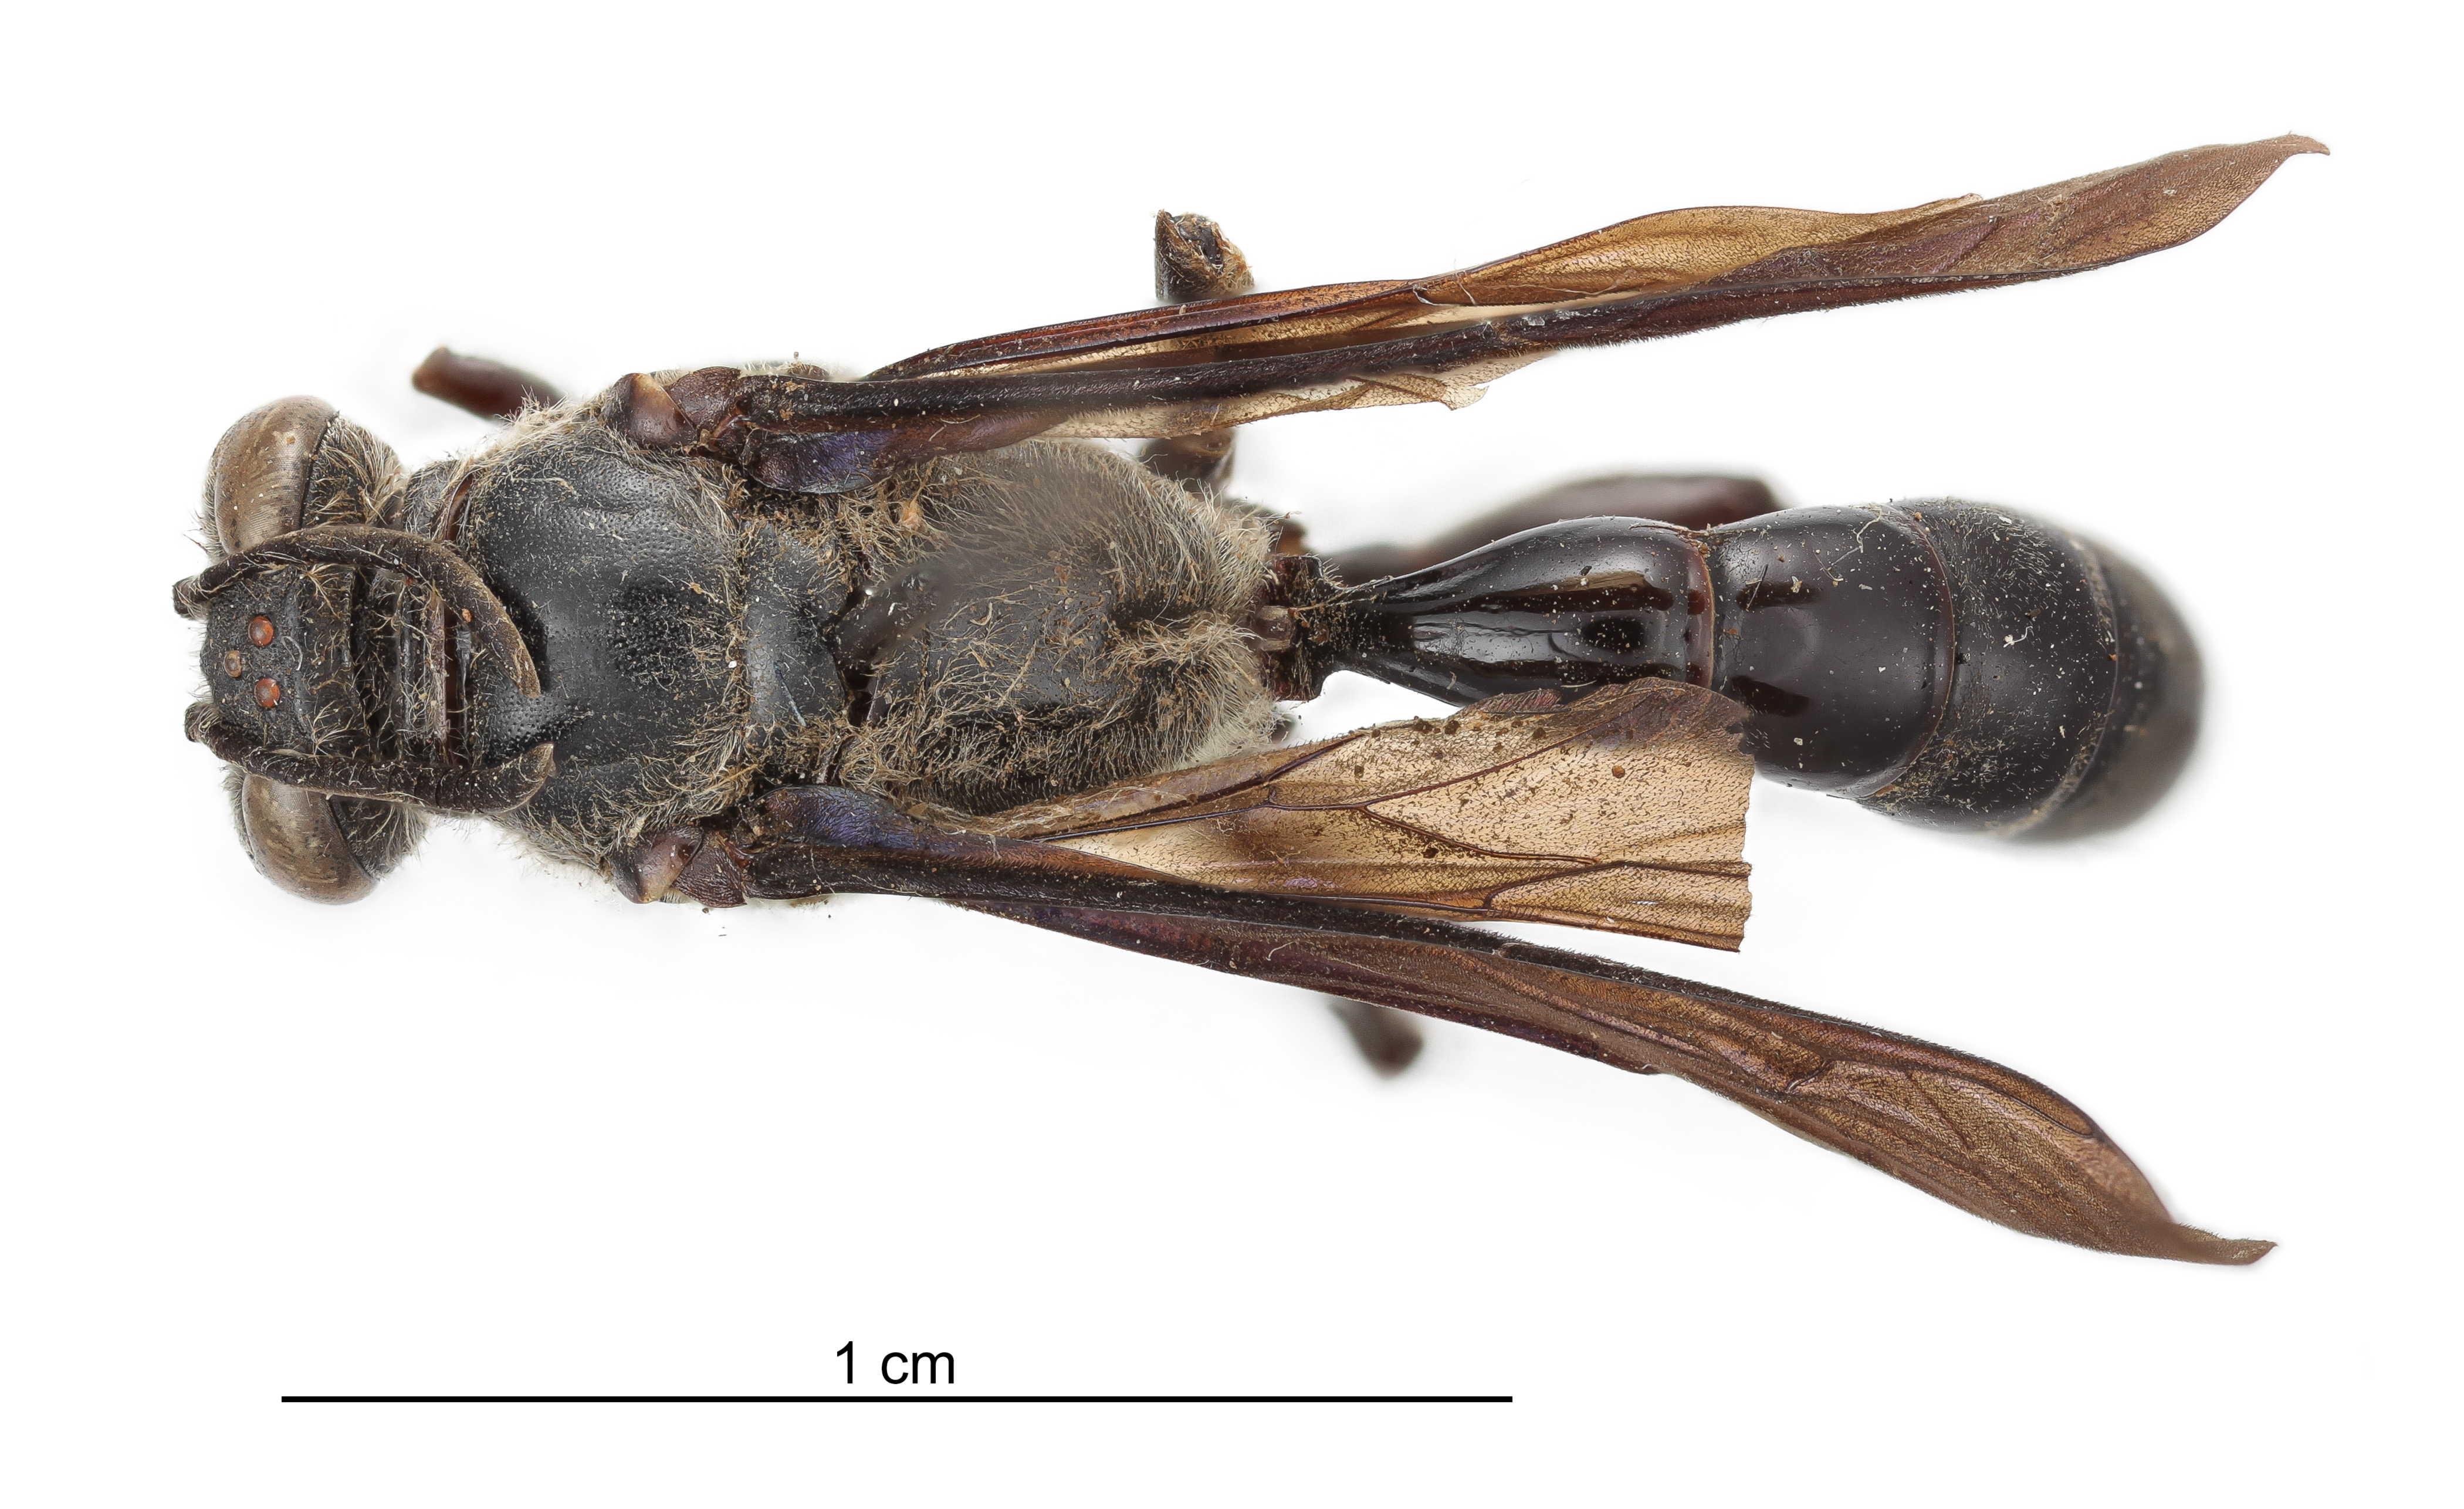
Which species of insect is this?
Trypoxylon leucotrichum
